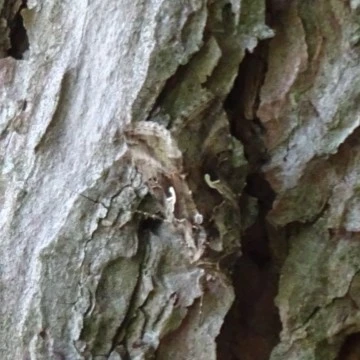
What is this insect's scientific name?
Autographa gamma
